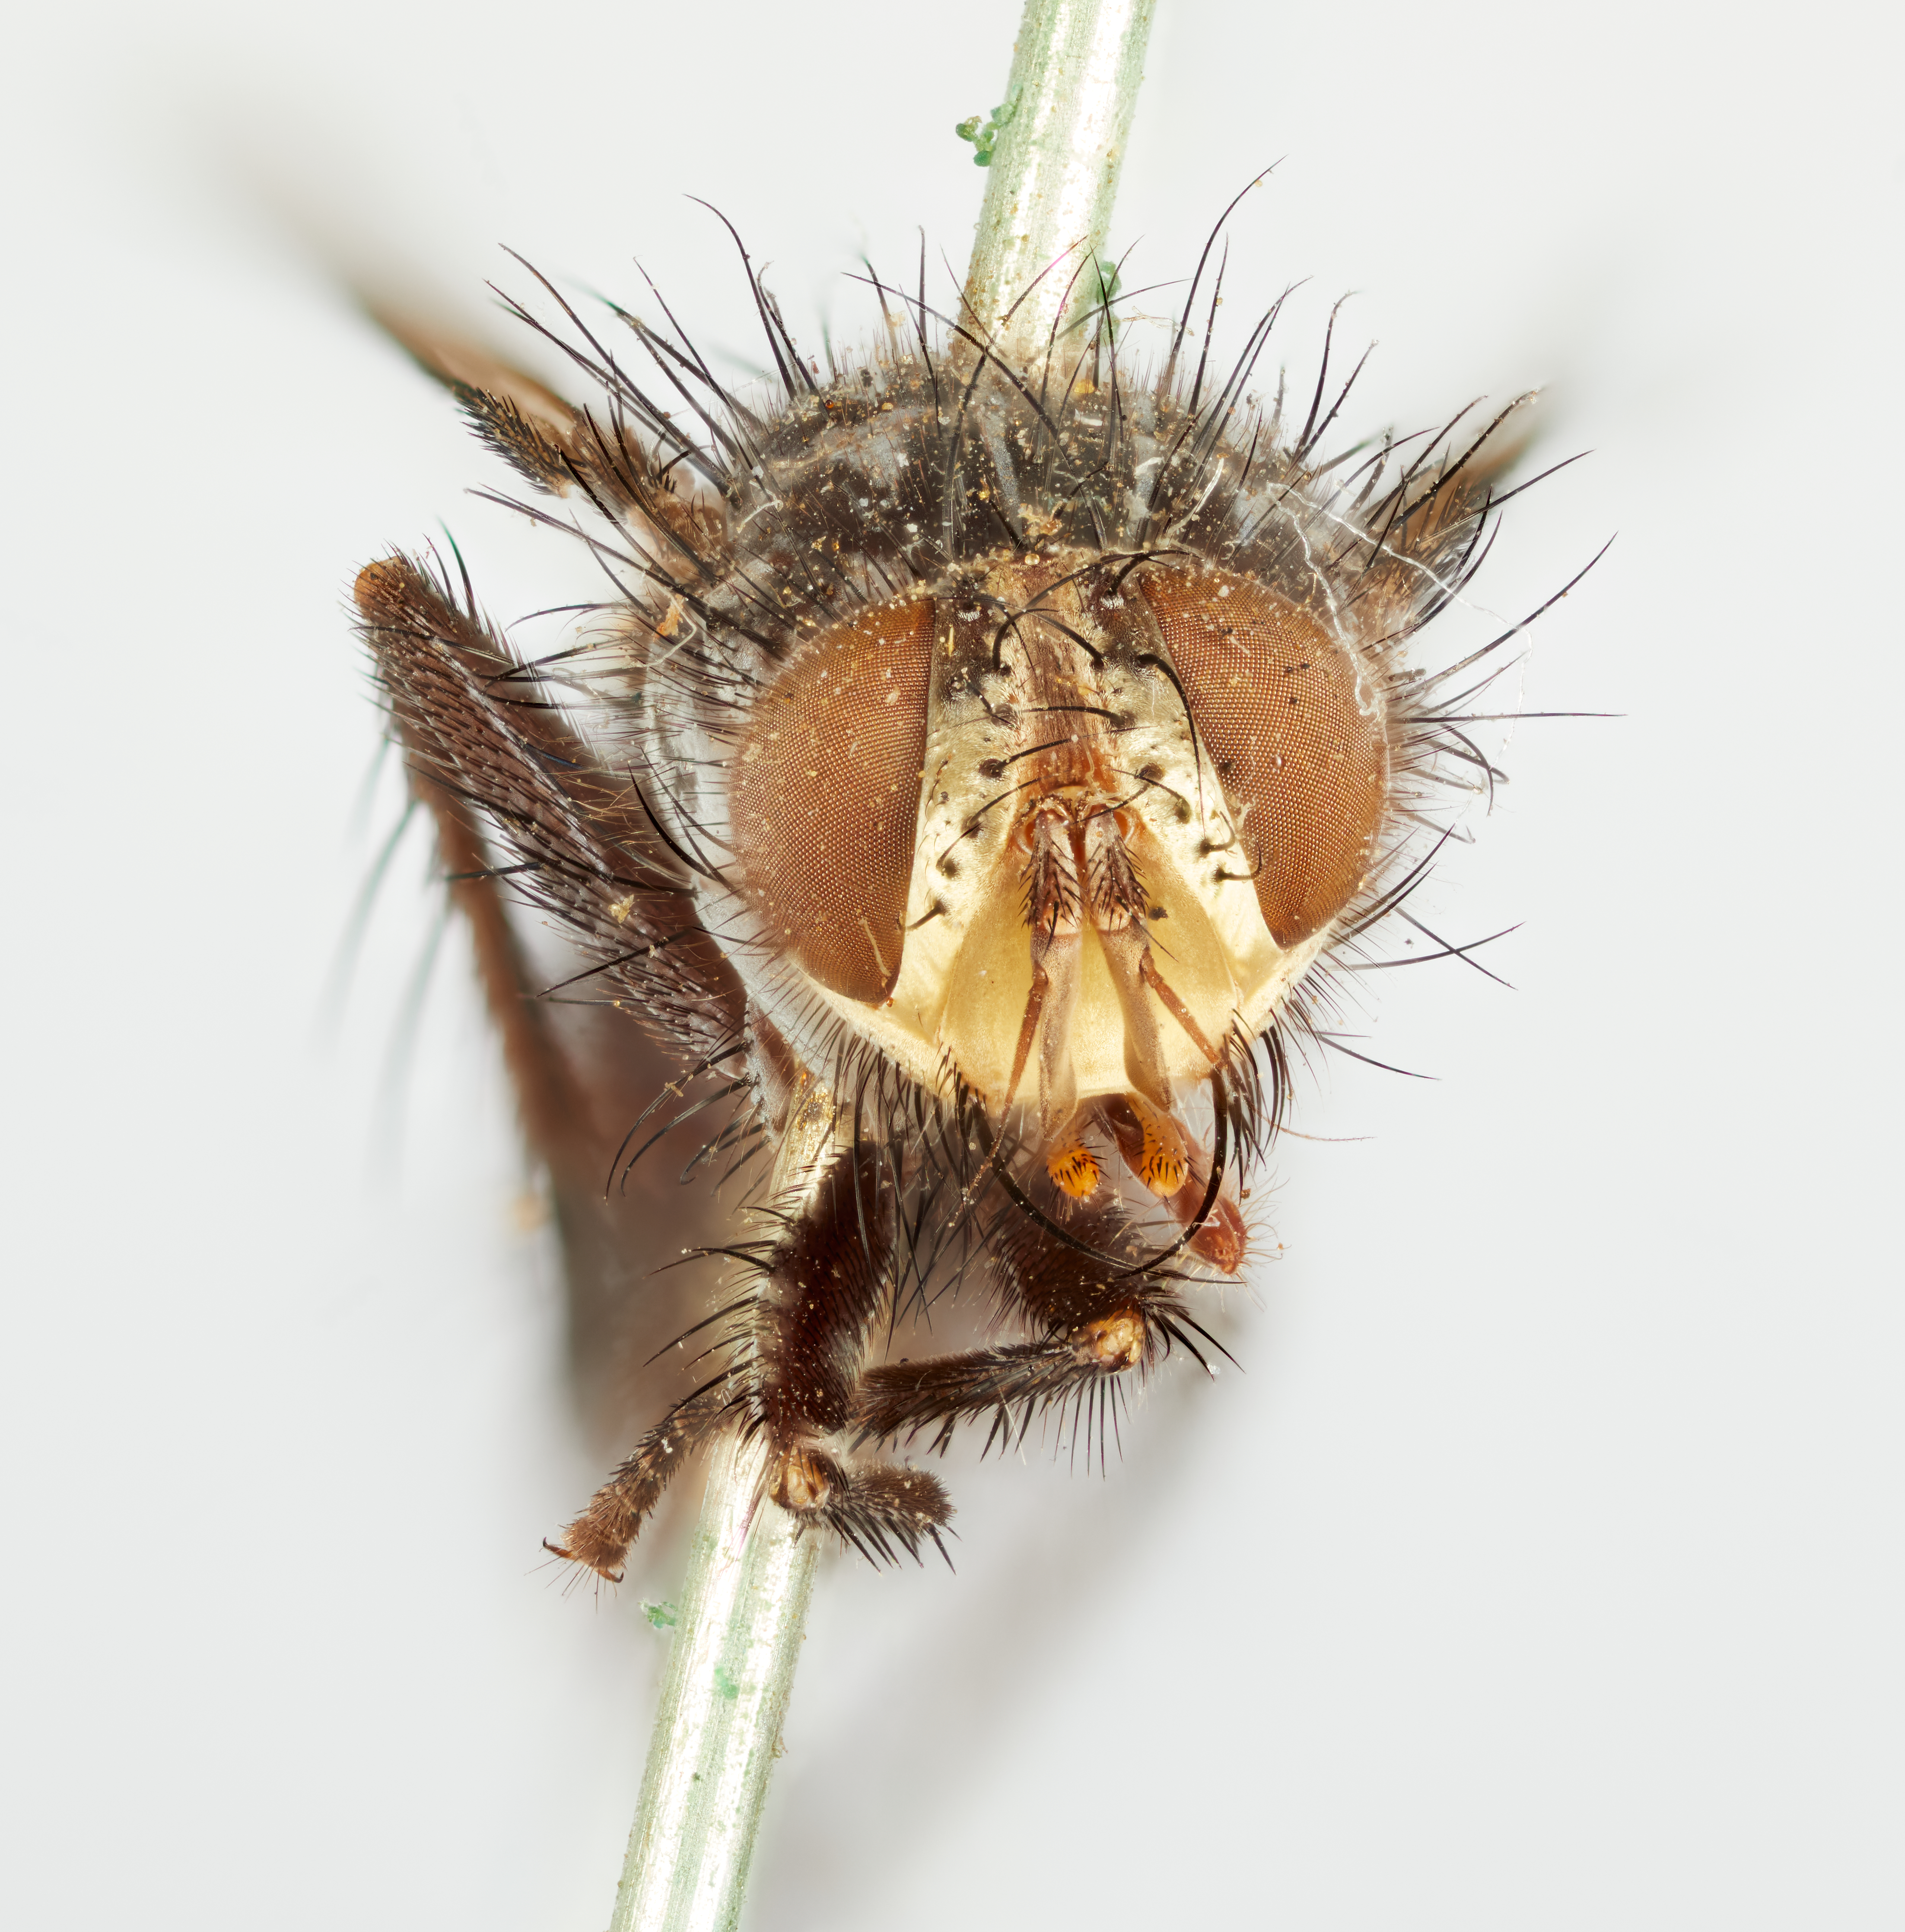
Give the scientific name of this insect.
Hinea setigera
